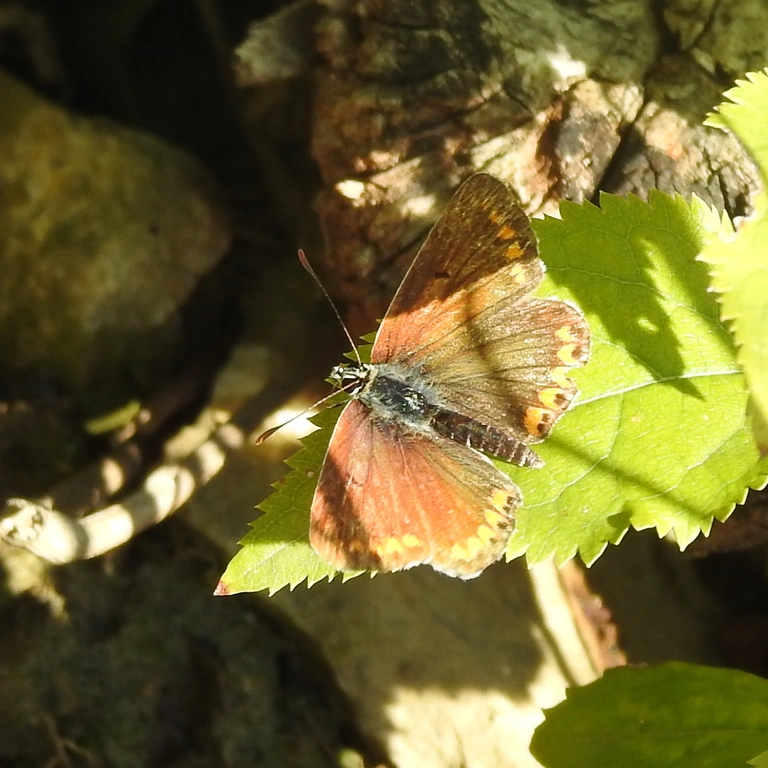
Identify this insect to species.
Aricia agestis/artaxerxes
